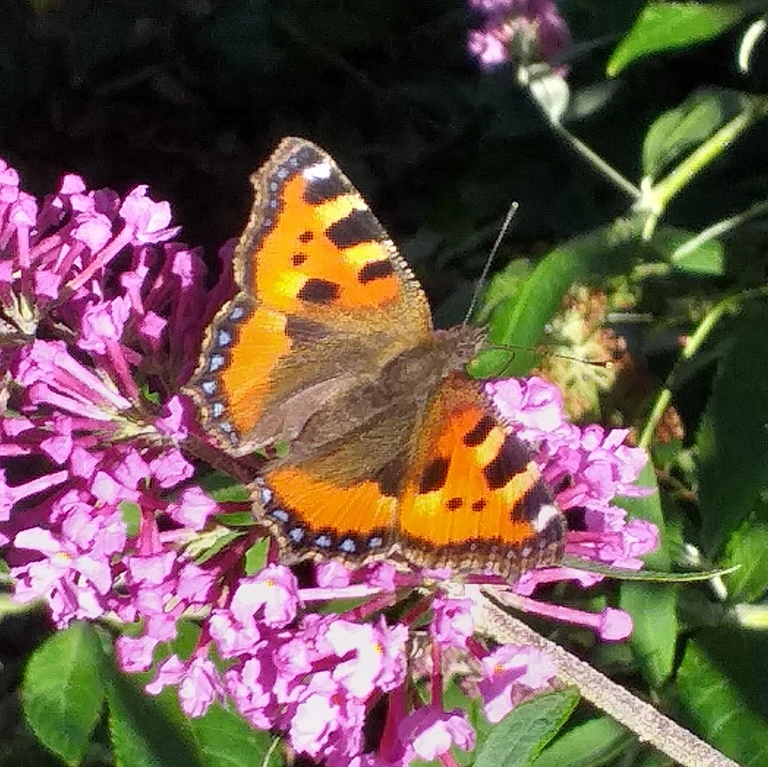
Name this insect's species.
Aglais urticae
